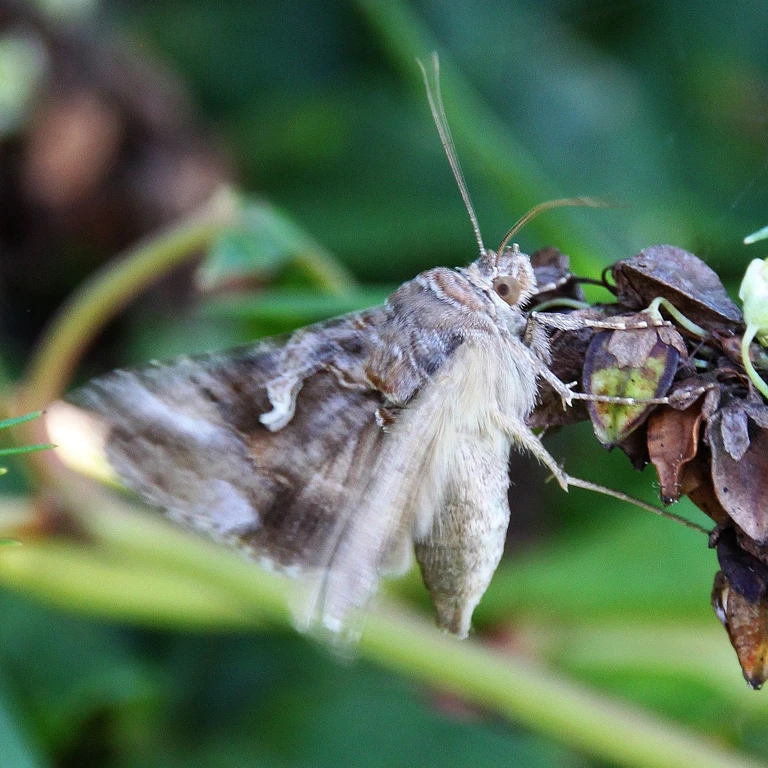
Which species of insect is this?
Autographa gamma
